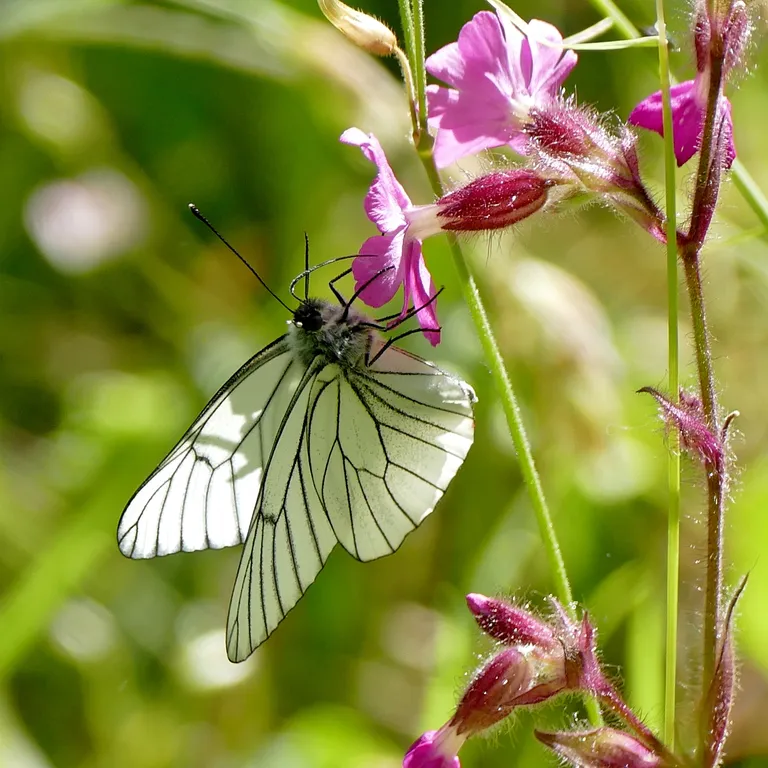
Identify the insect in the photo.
Aporia crataegi
